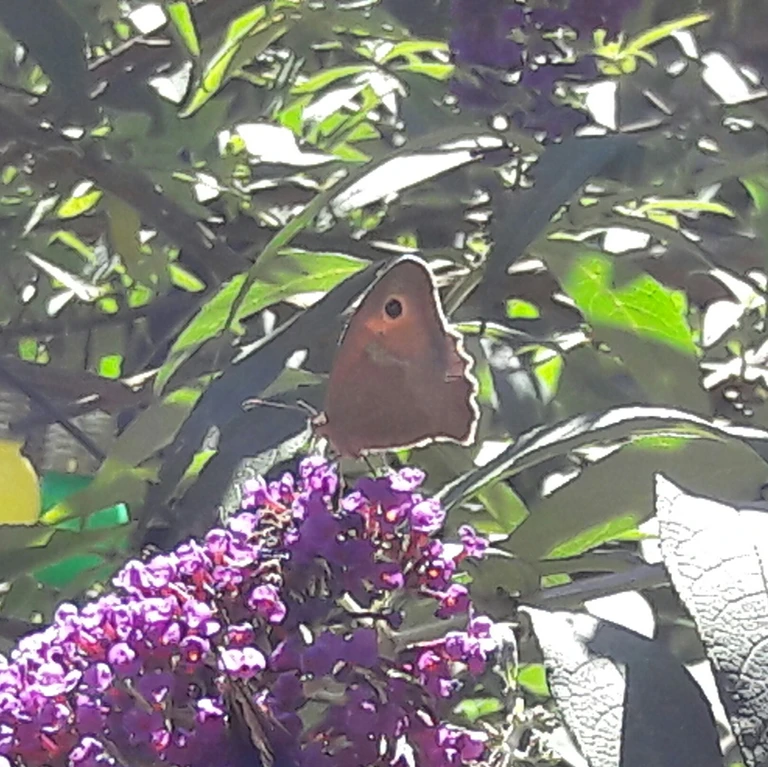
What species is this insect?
Maniola jurtina
